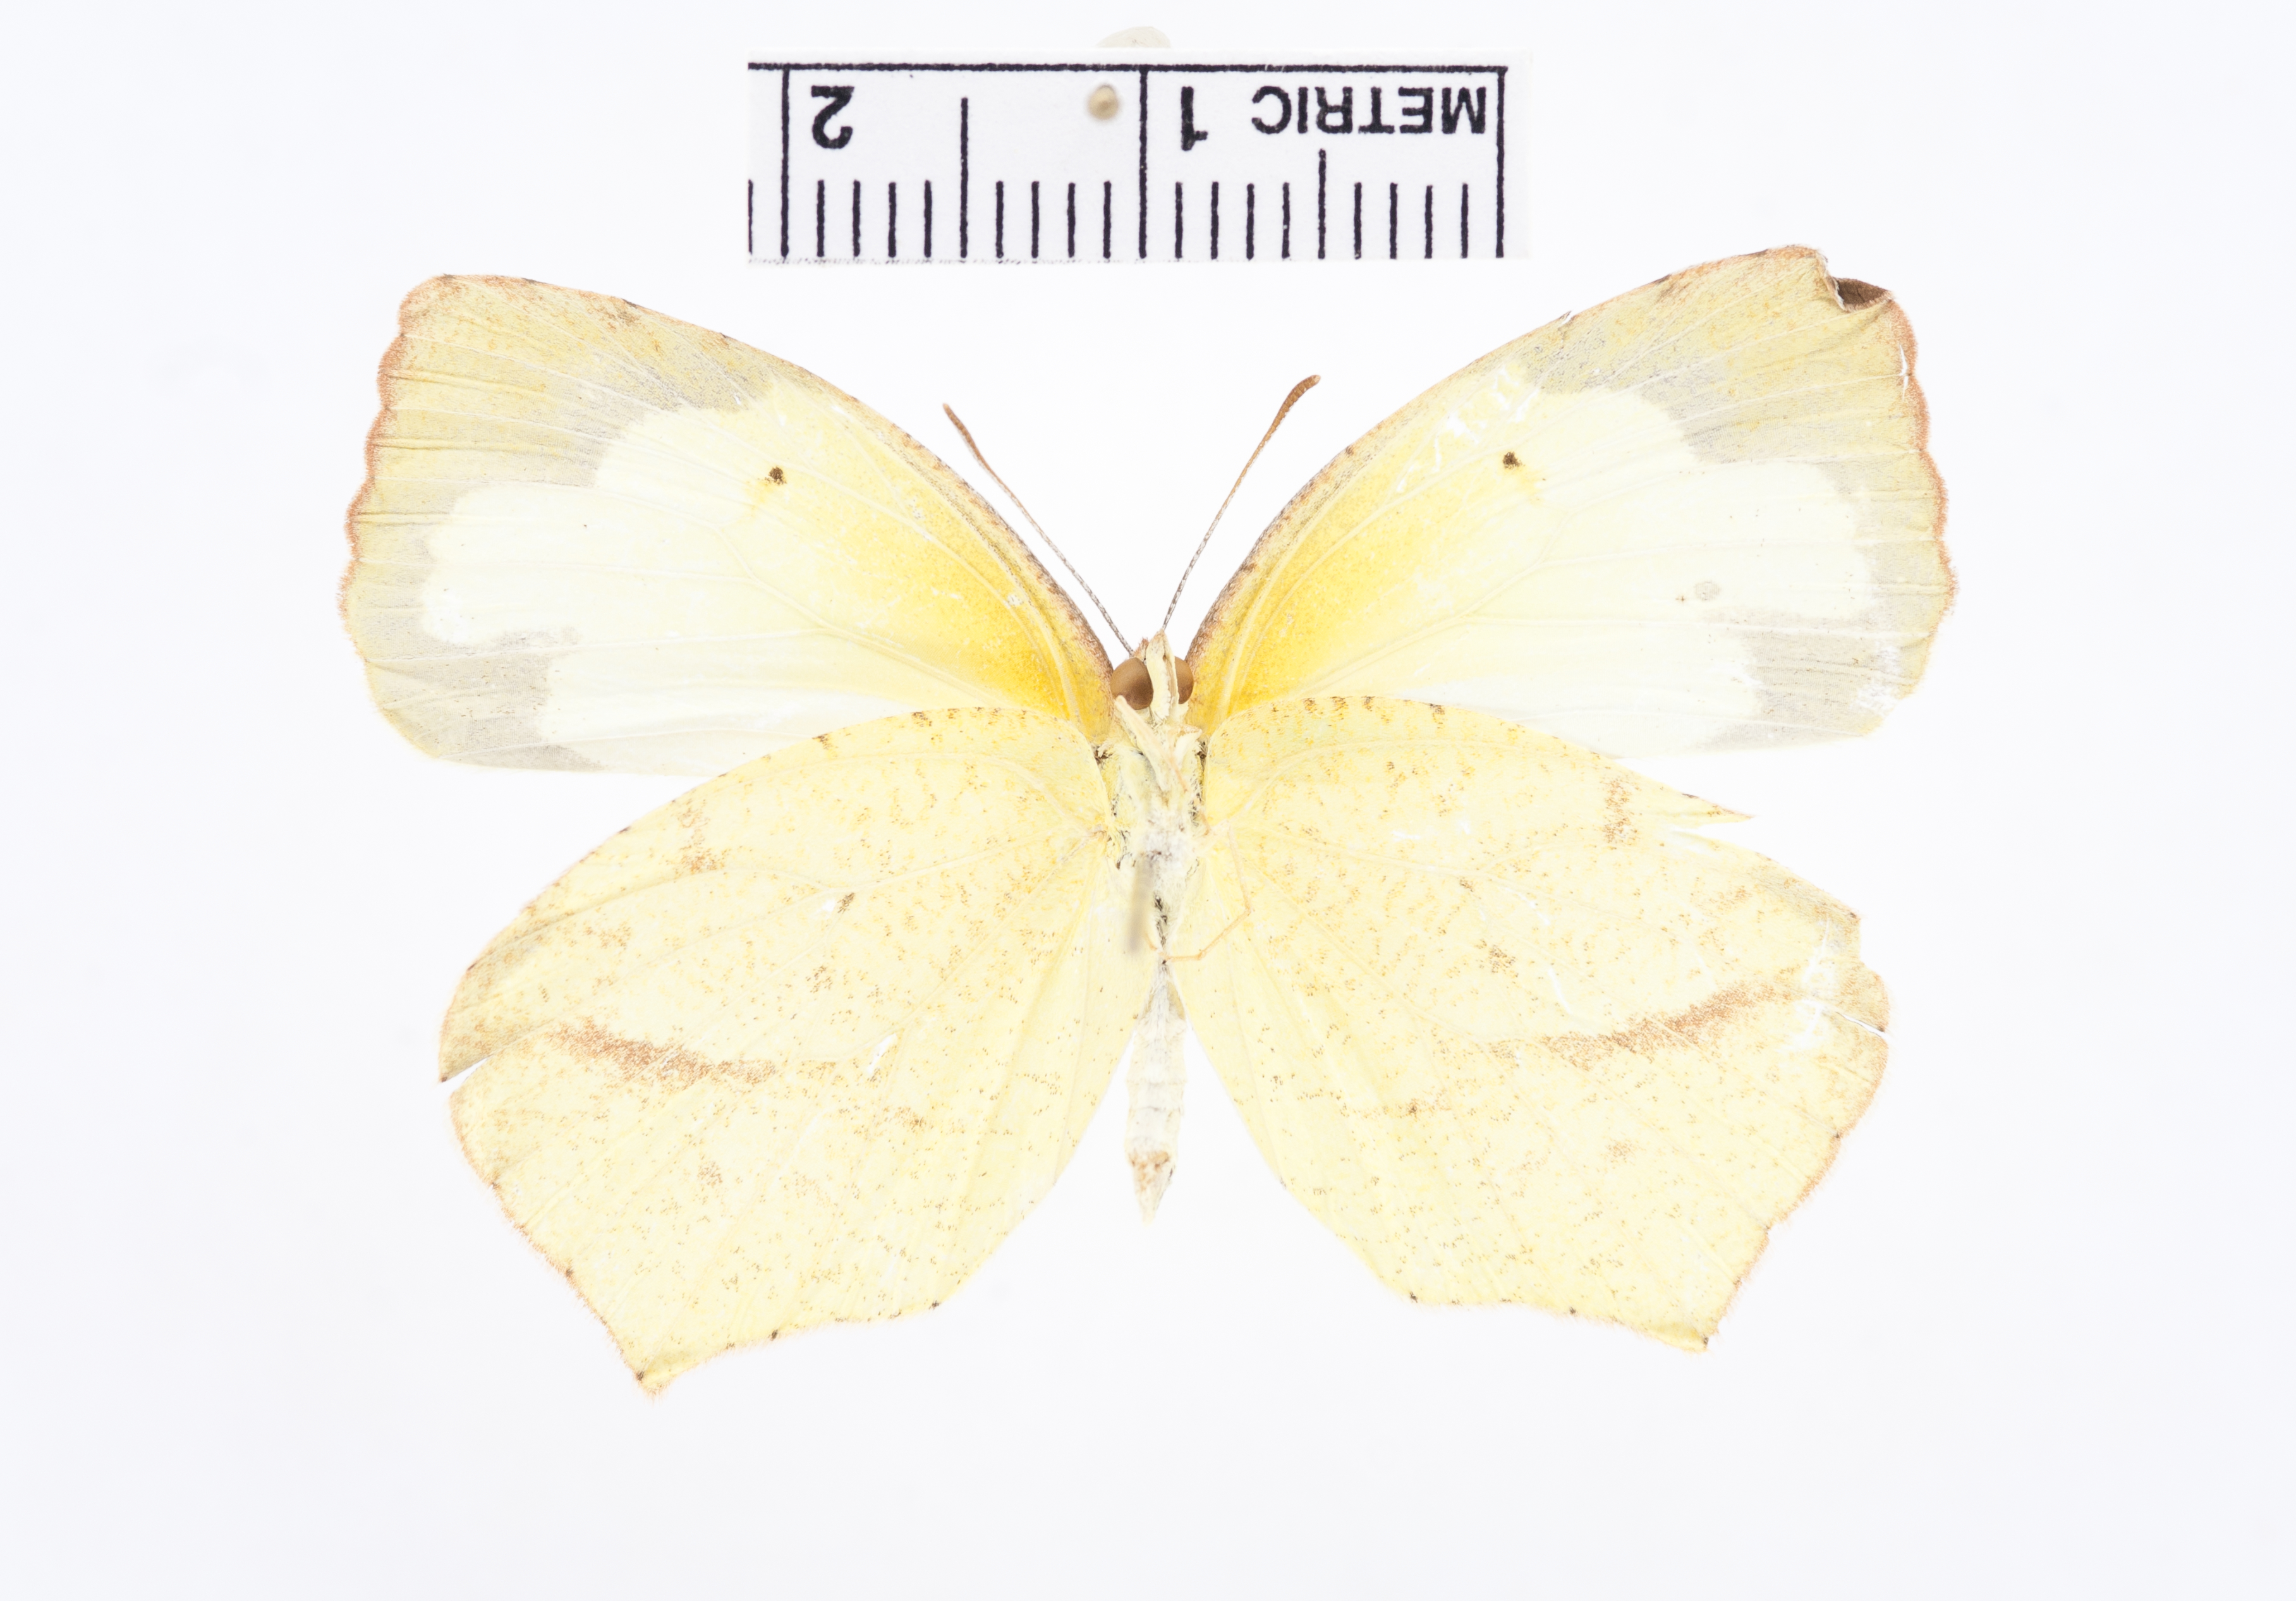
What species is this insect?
Eurema mexicana
